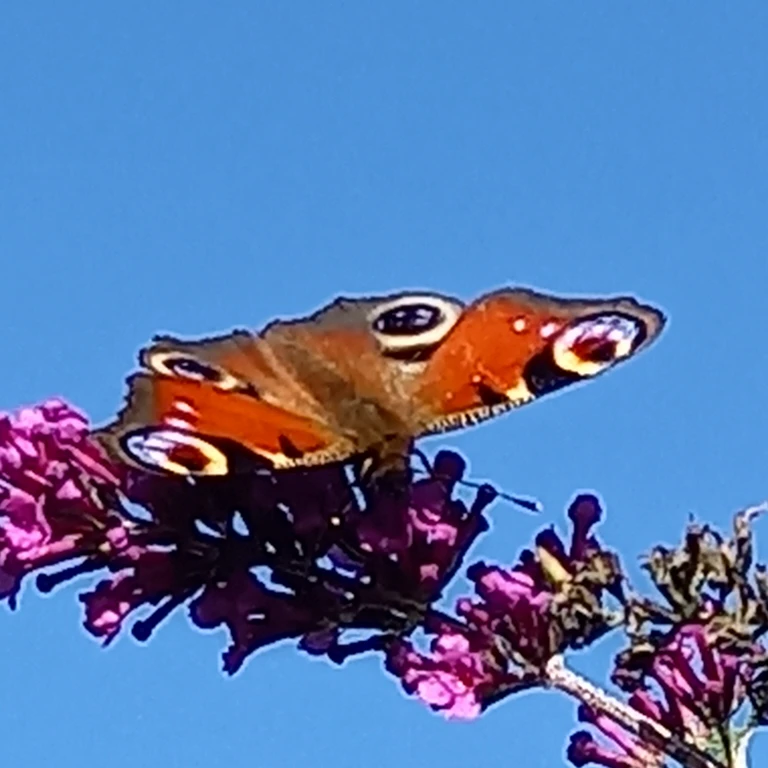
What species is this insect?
Aglais io
